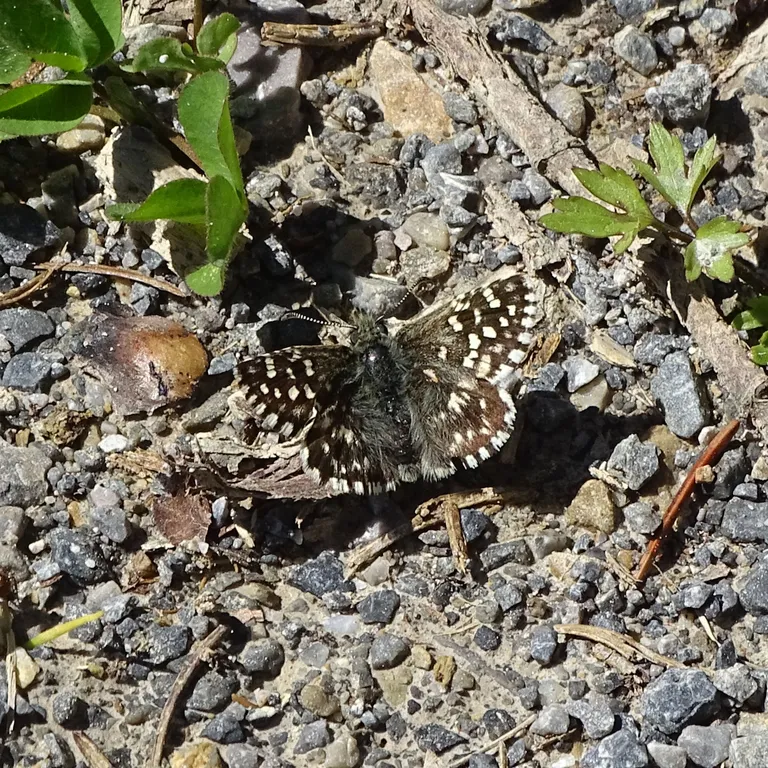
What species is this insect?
Pyrgus malvae
